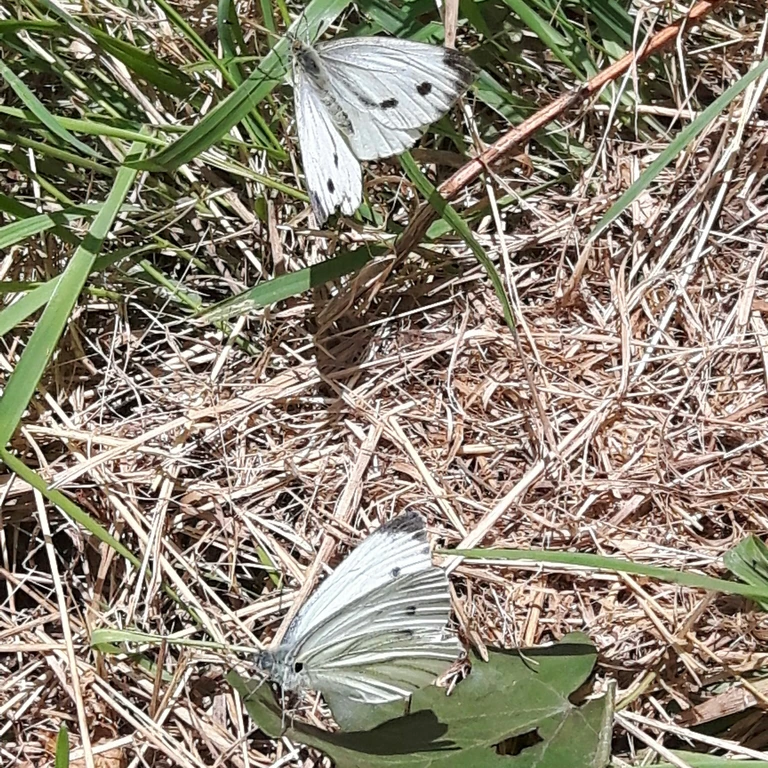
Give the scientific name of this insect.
Pieris napi
